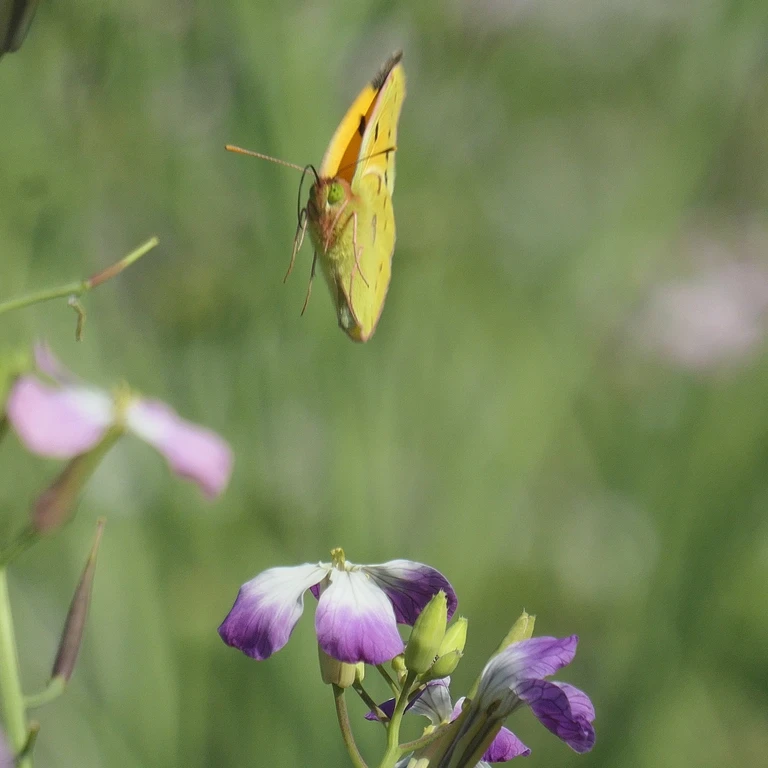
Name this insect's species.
Colias croceus
